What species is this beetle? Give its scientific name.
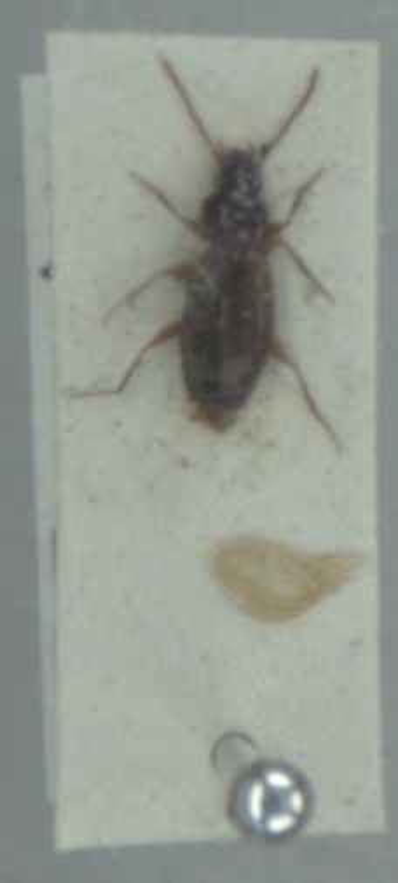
Trechus quadristriatus
